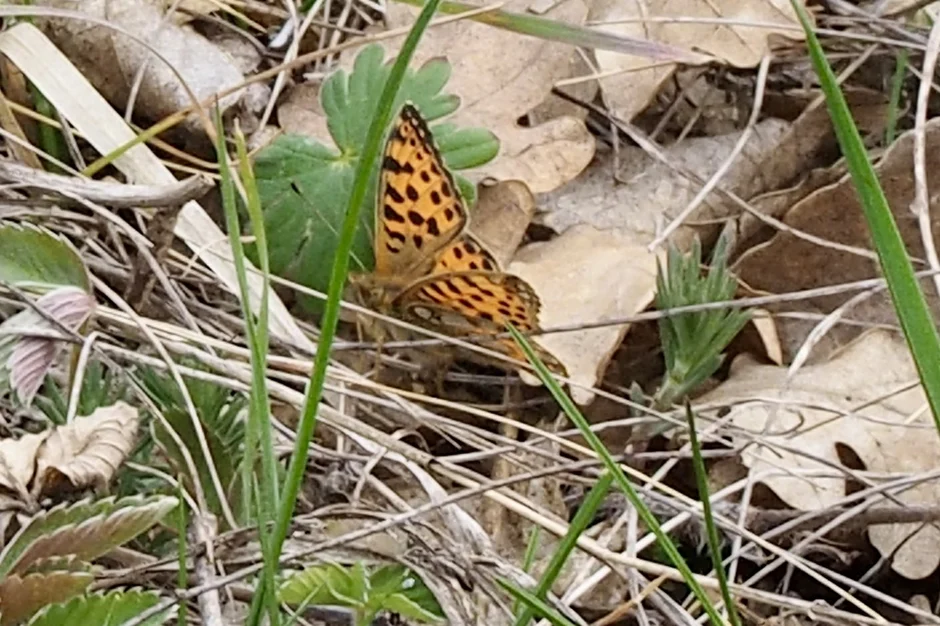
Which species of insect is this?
Issoria lathonia
